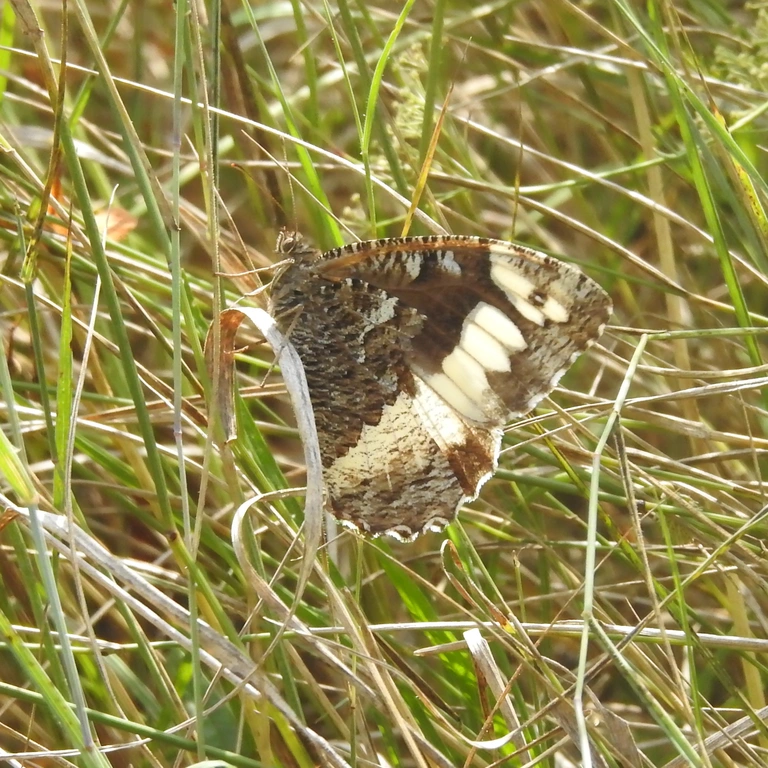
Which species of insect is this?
Brintesia circe
